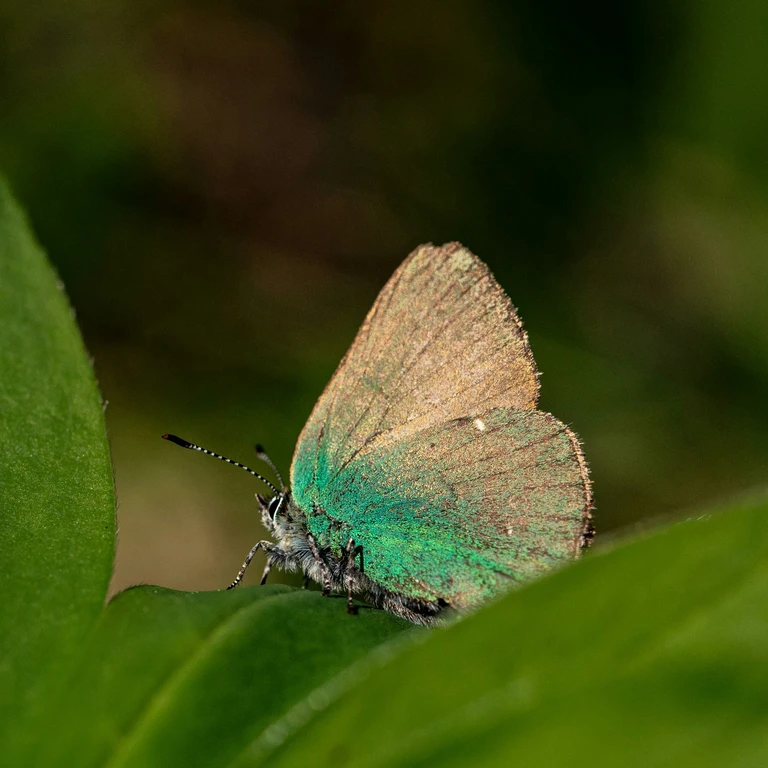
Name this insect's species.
Callophrys rubi
